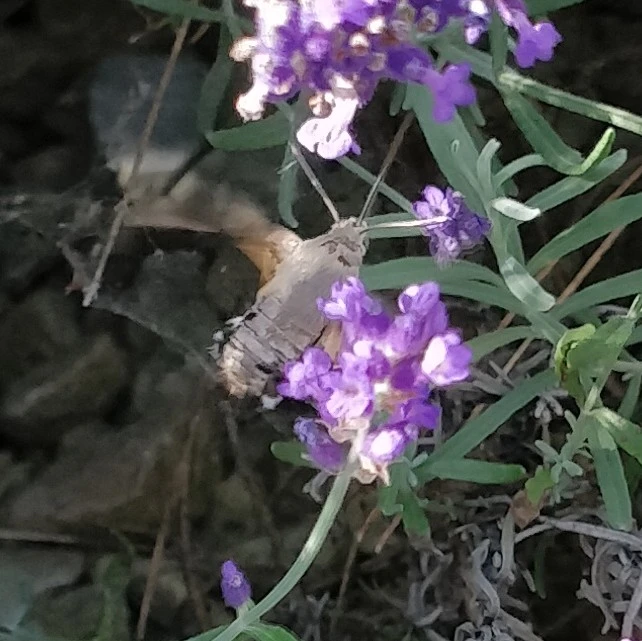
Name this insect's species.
Macroglossum stellatarum
